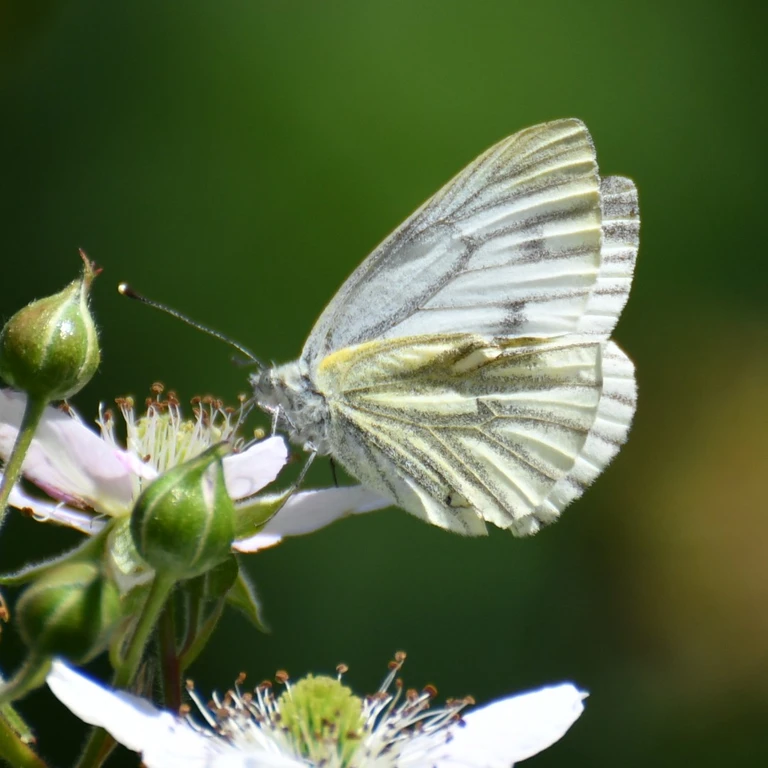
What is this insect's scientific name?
Pieris napi
